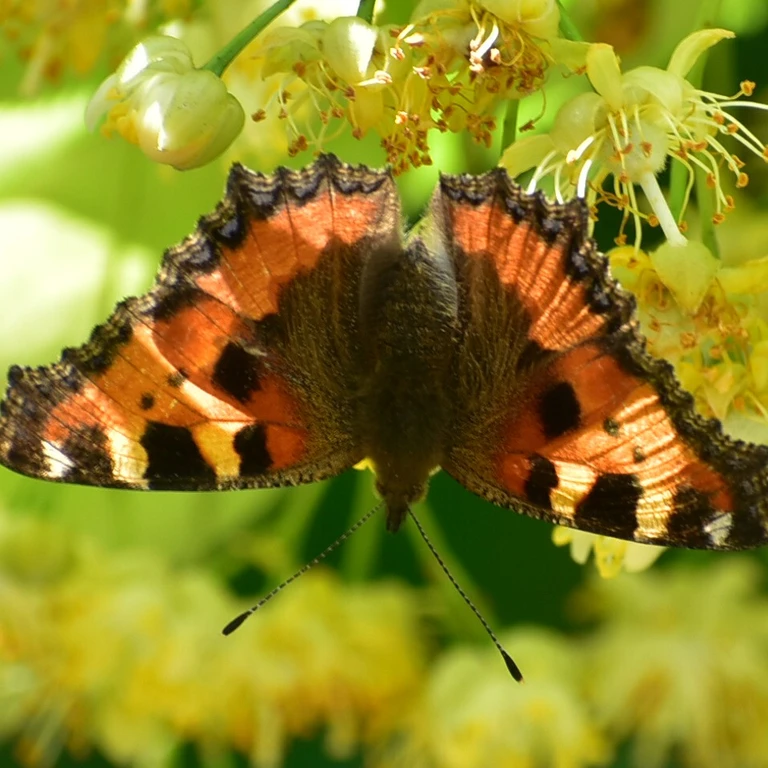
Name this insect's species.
Aglais urticae
